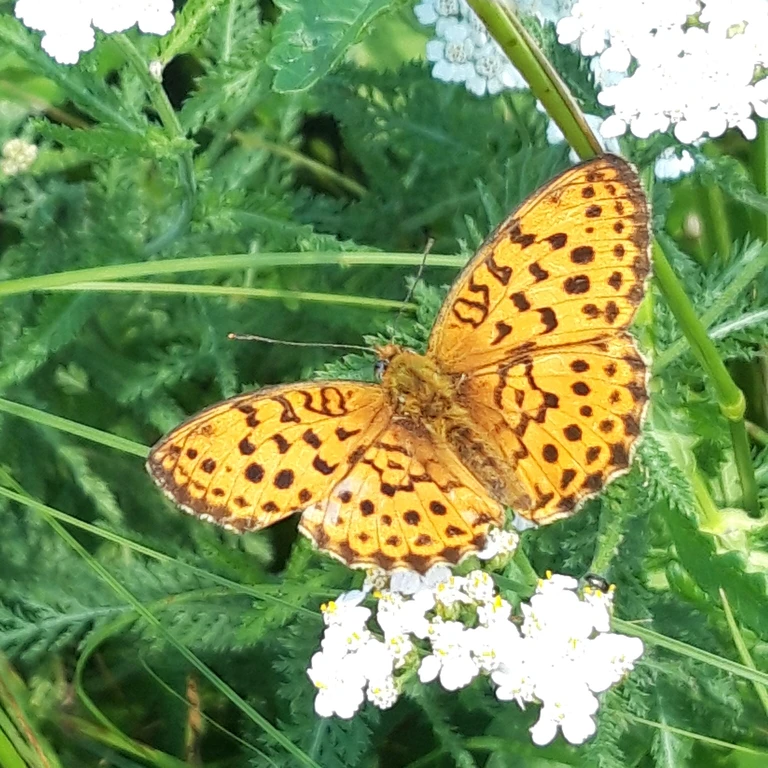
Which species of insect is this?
Brenthis daphne
